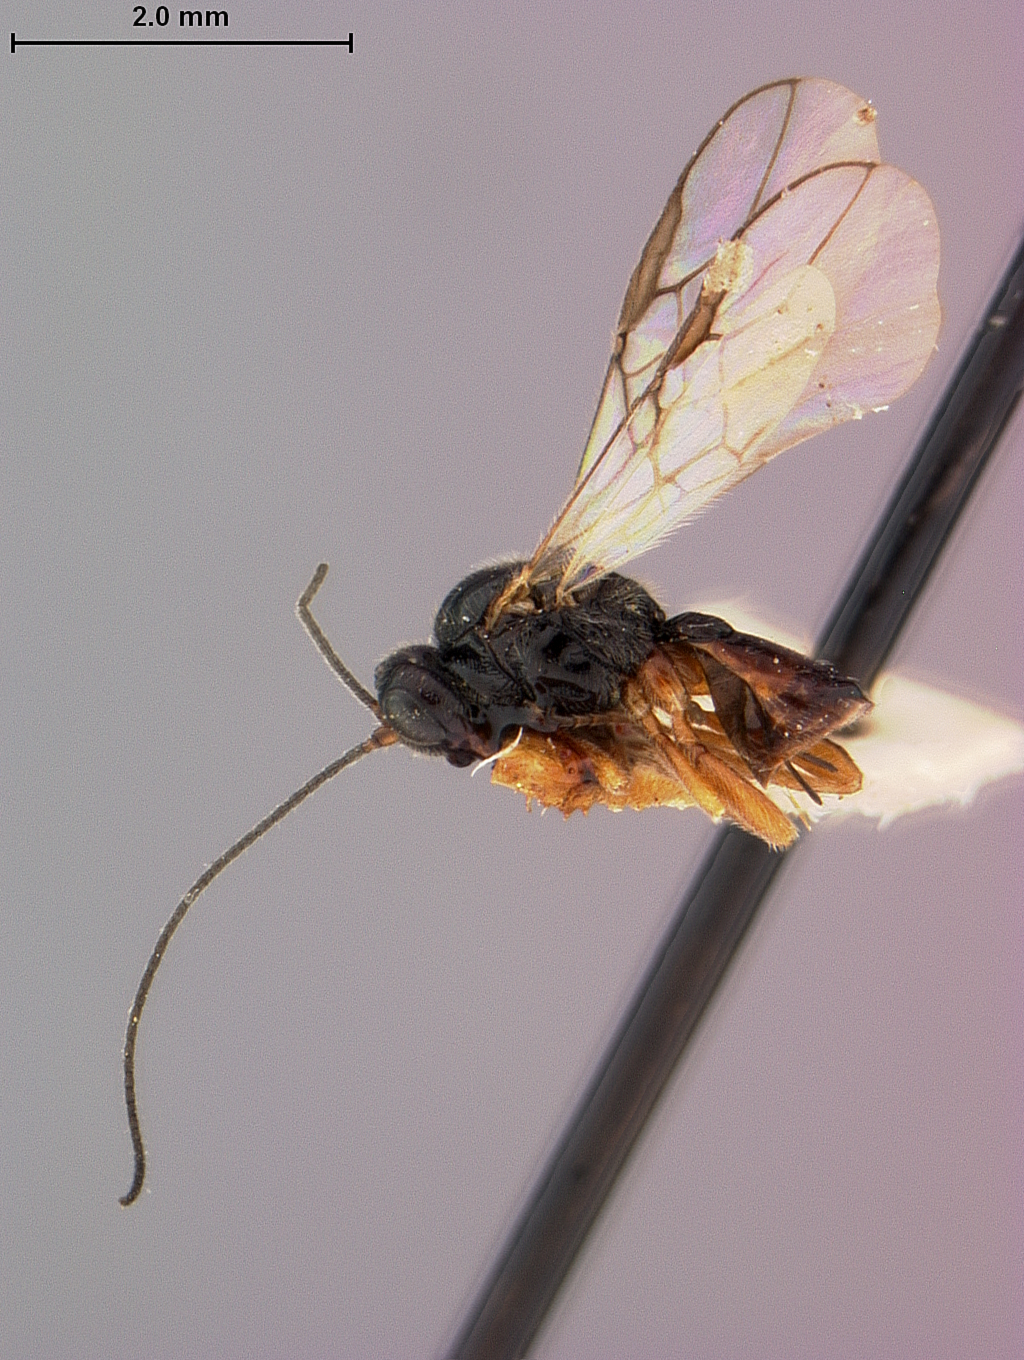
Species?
Opius severini
